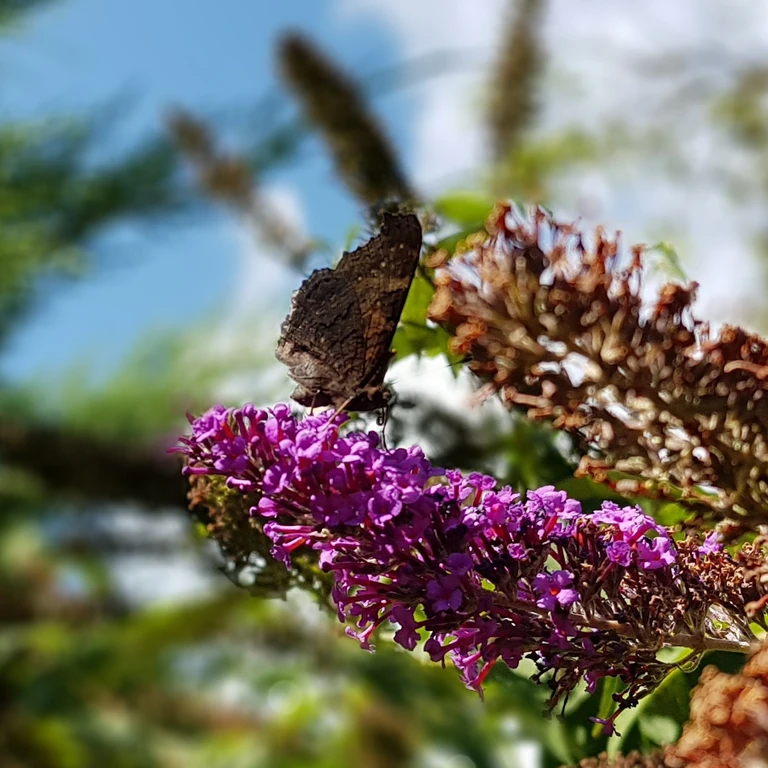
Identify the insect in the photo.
Aglais io
